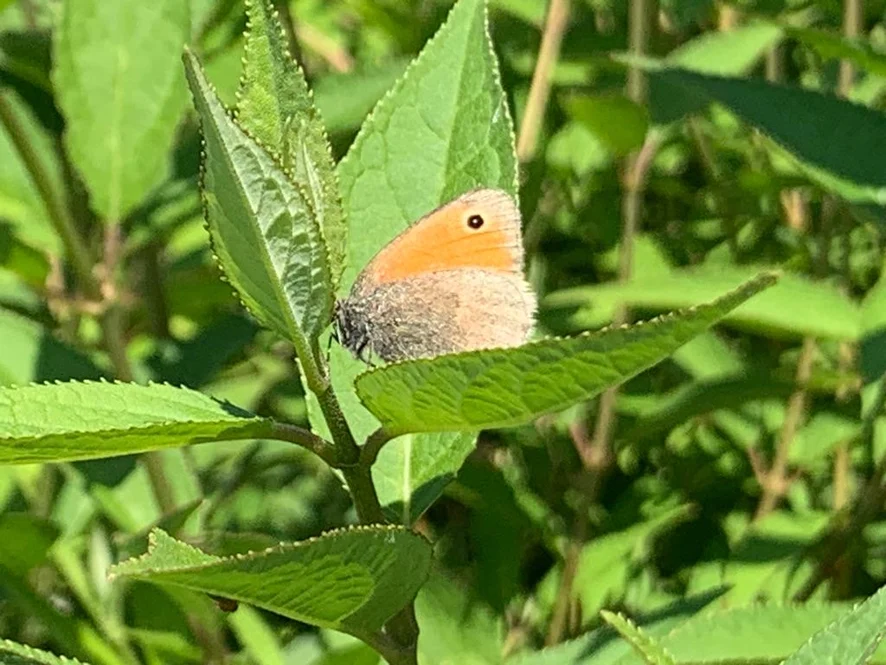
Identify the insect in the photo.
Coenonympha pamphilus
